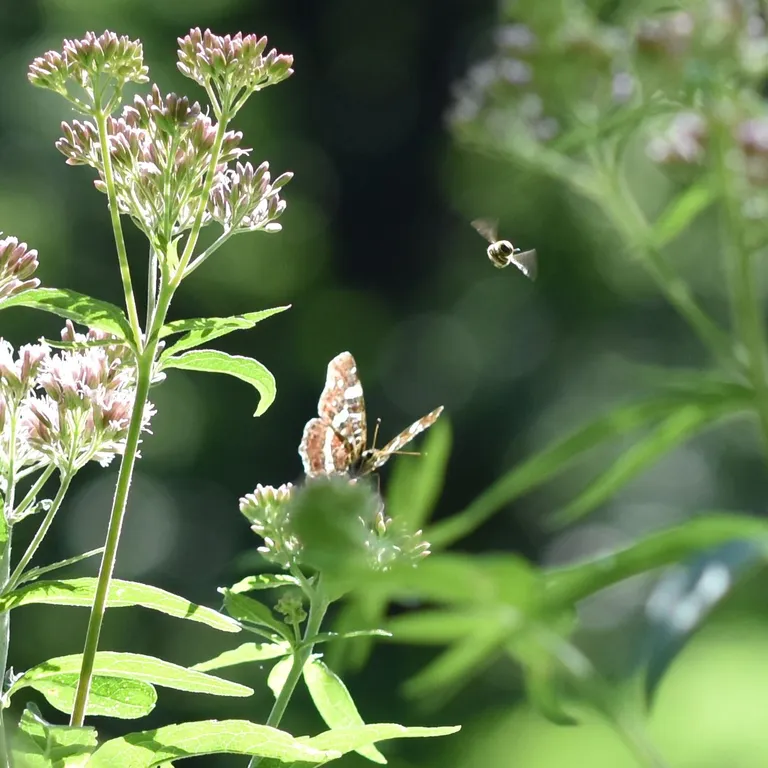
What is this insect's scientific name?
Araschnia levana
